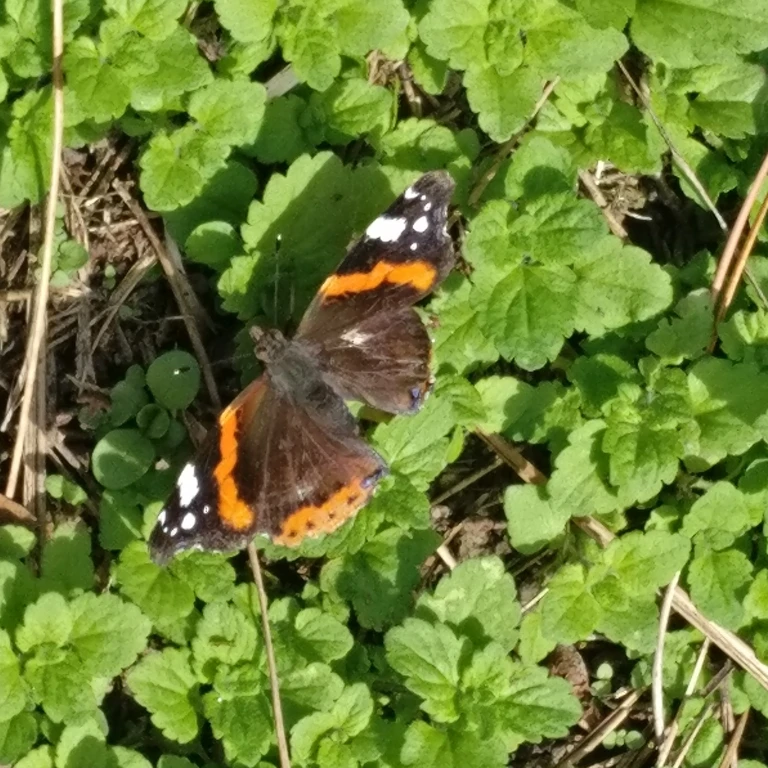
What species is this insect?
Vanessa atalanta
